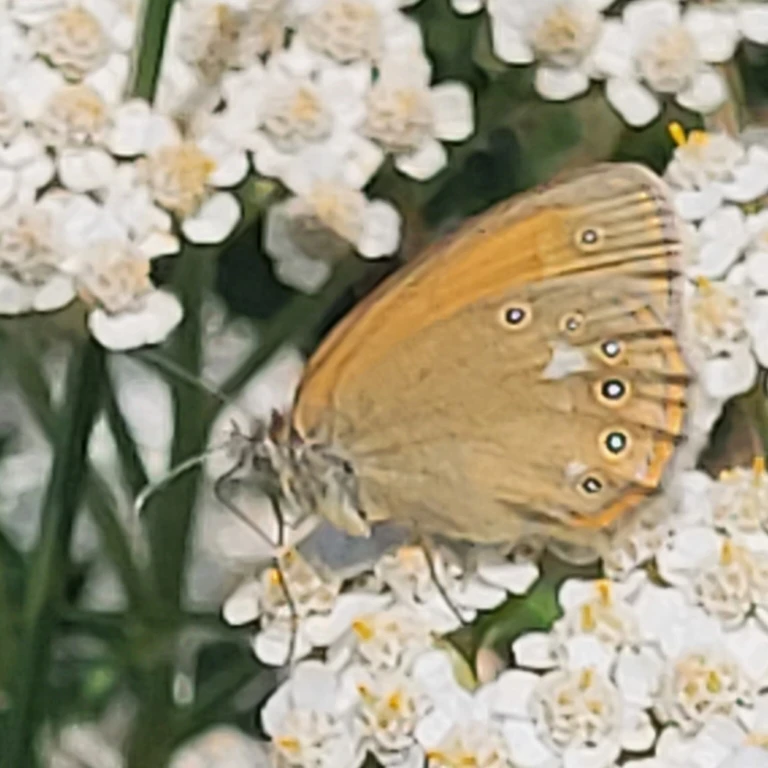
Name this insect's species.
Coenonympha glycerion (also Coenonympha iphis)
